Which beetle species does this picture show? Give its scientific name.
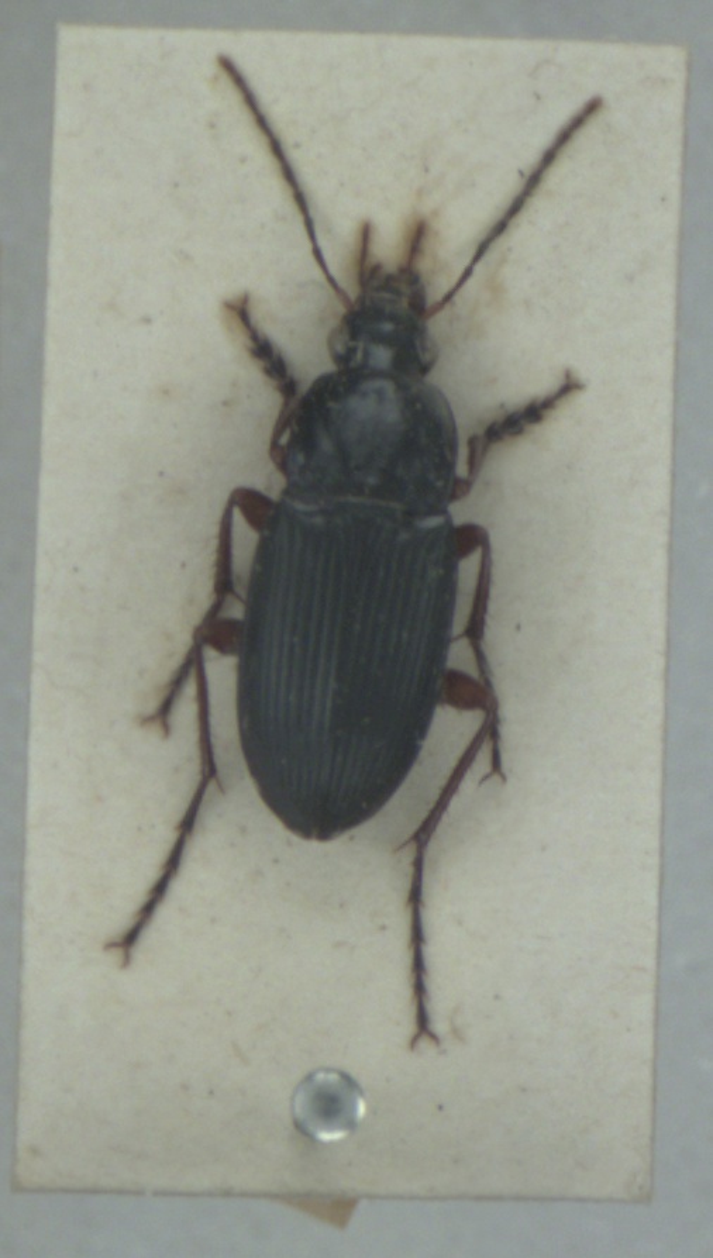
Calathus fuscipes
